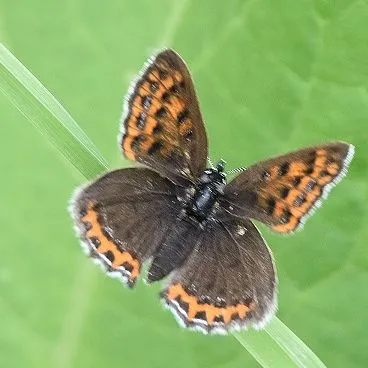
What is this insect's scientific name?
Lycaena helle (also Helleia helle)
